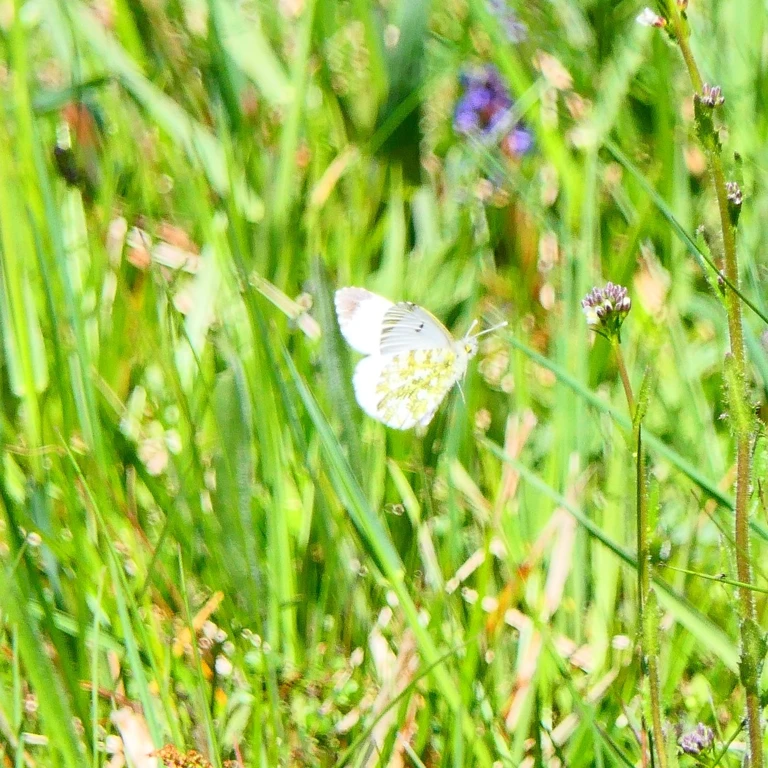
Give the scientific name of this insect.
Anthocharis cardamines
